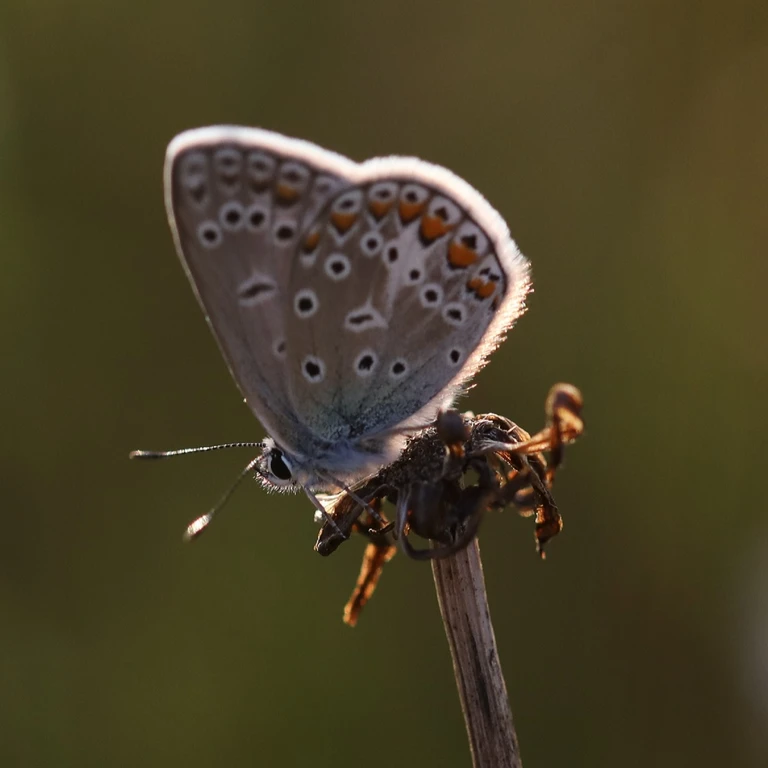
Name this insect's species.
Polyommatus icarus
